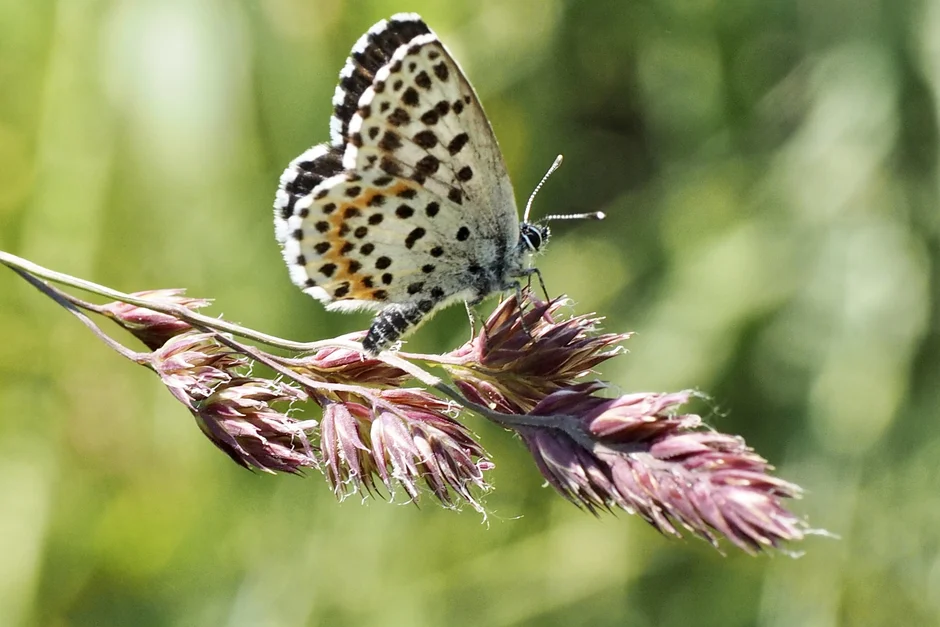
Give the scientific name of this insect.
Scolitantides orion
